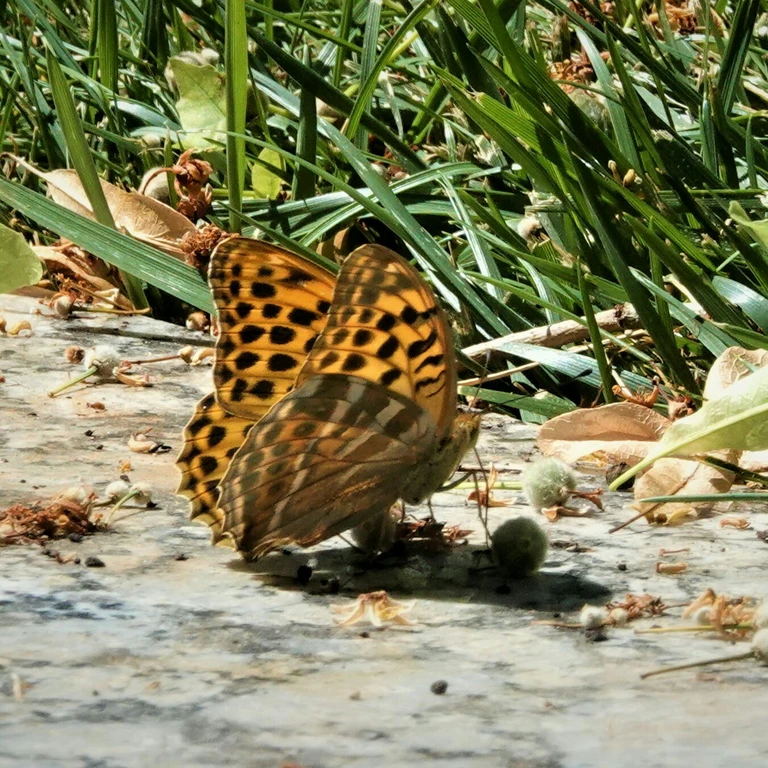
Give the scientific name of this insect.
Argynnis paphia
